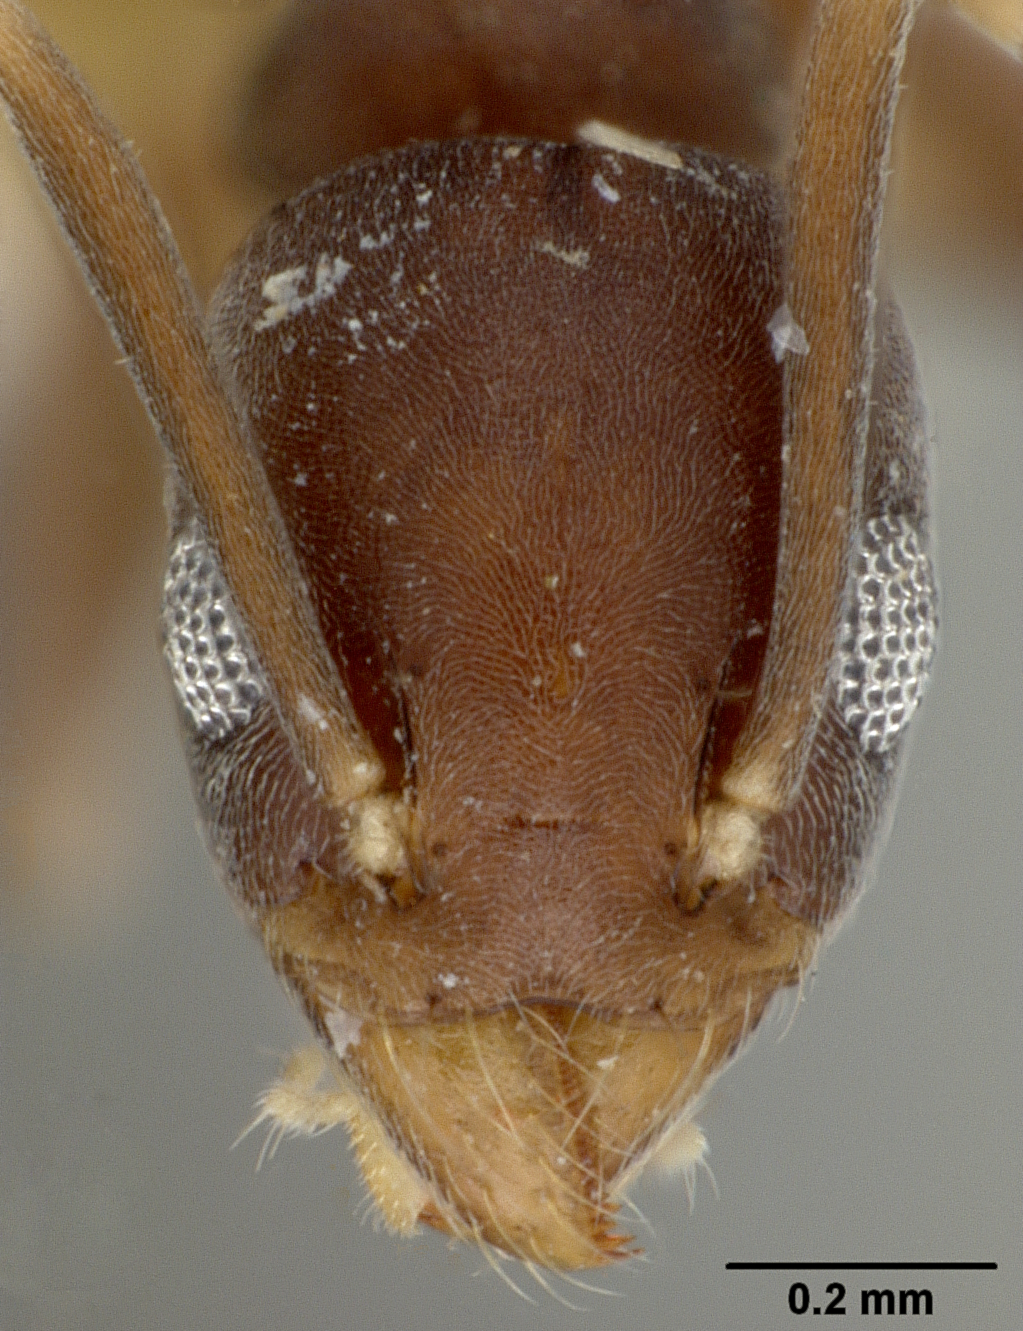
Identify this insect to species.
Technomyrmex albipes
